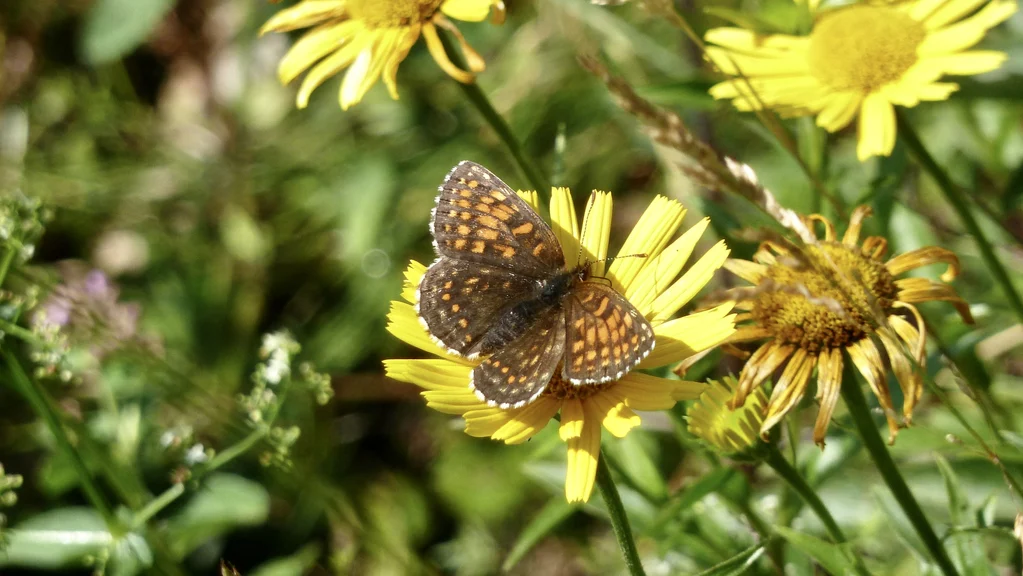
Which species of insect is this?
Melitaea diamina
